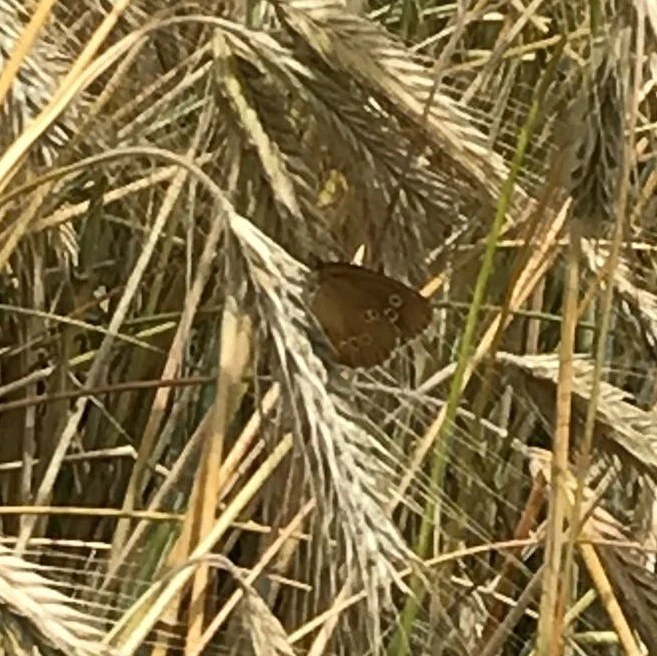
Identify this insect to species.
Aphantopus hyperantus
